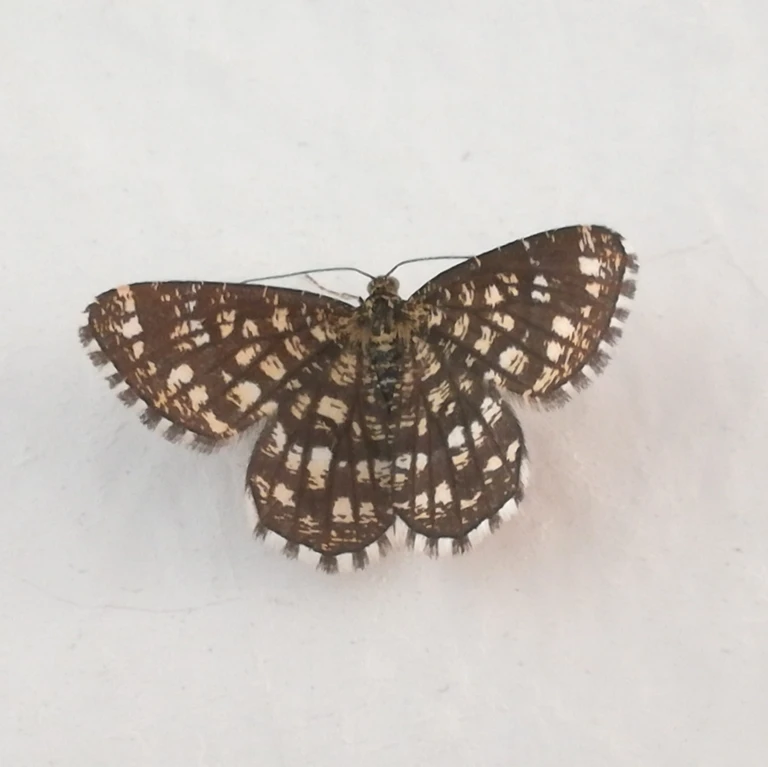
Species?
Chiasmia clathrata
